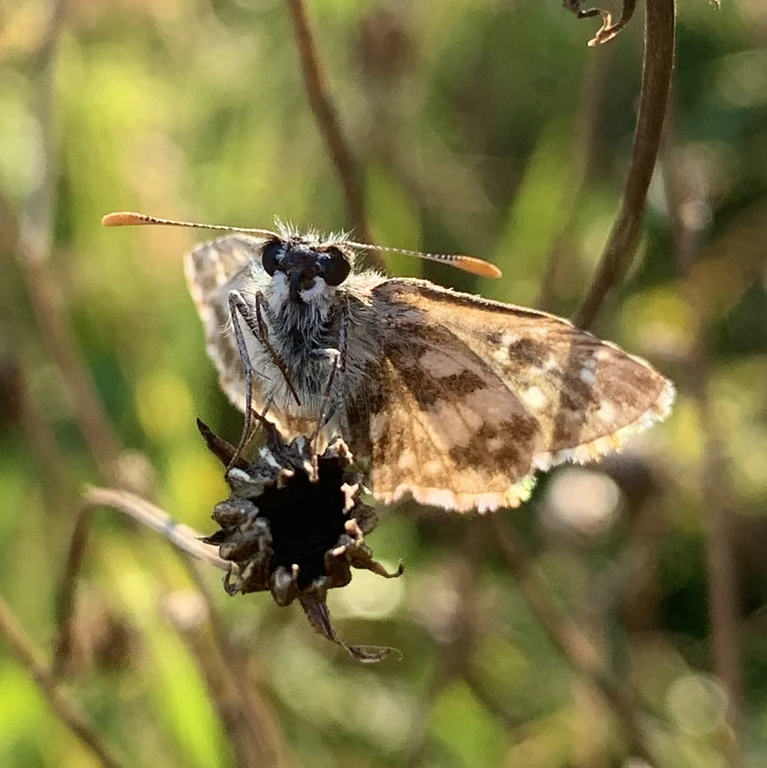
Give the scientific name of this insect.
Pyrgus armoricanus
